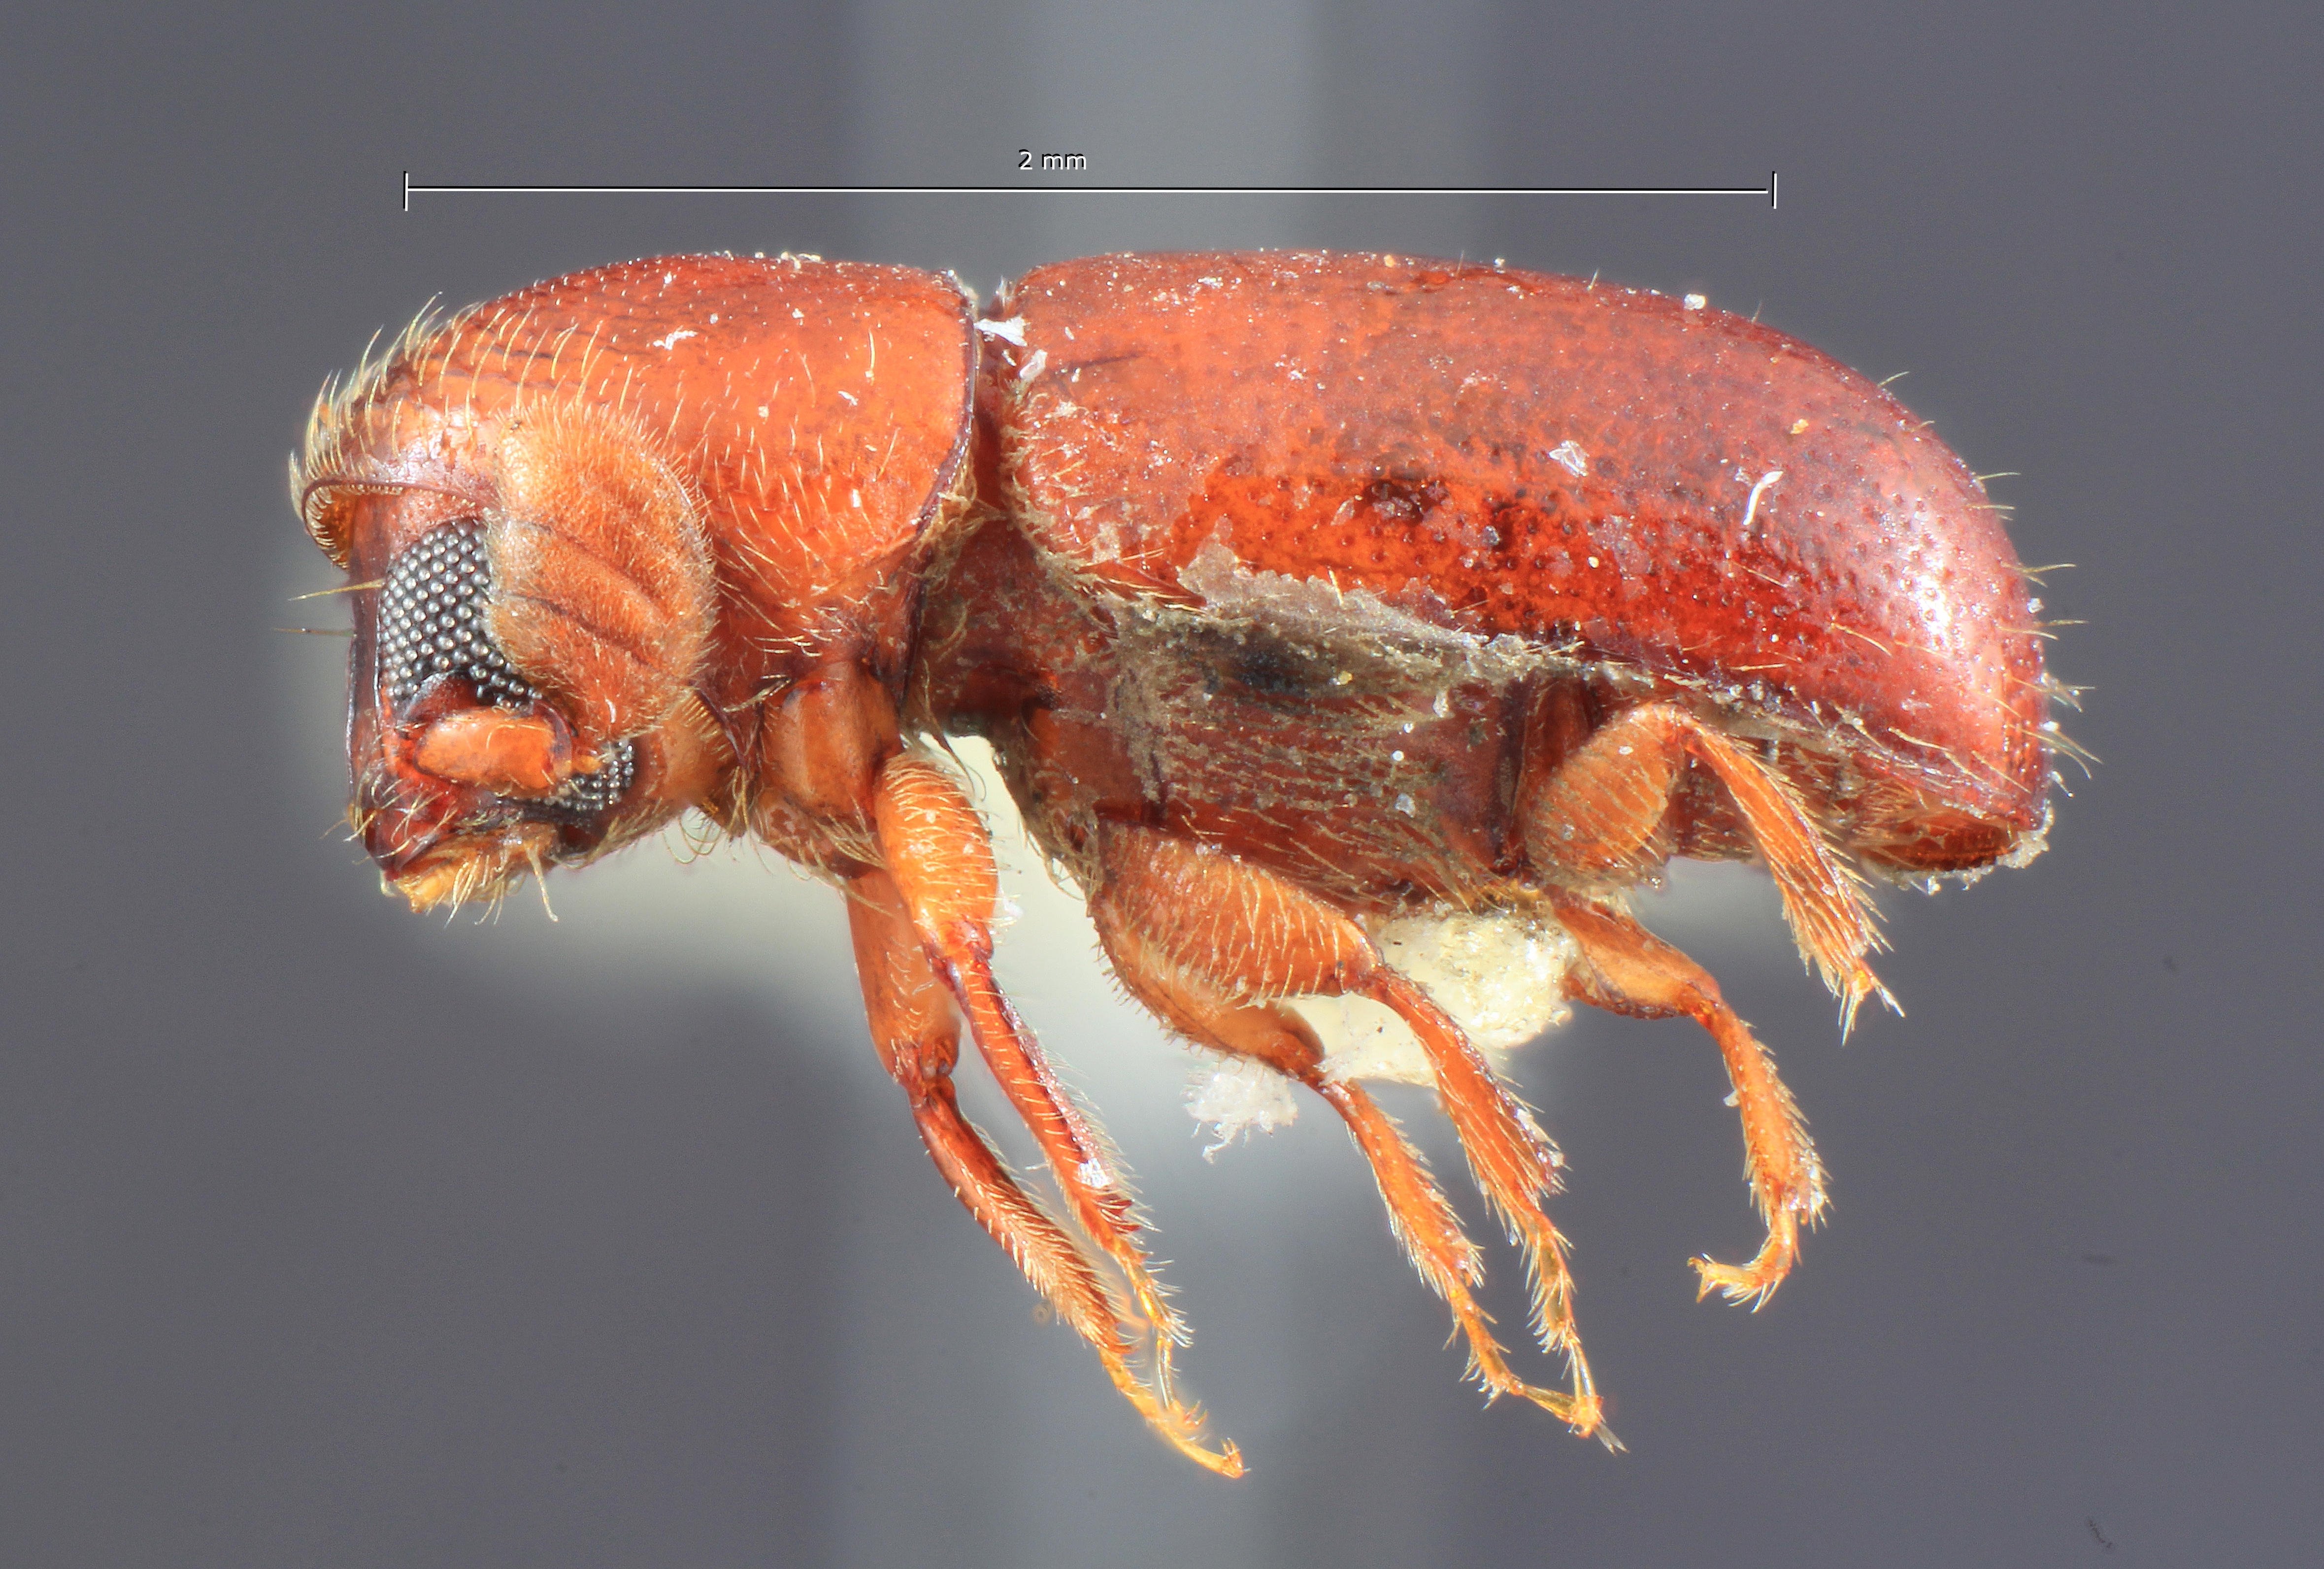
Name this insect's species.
Corthylus redtenbacheri
